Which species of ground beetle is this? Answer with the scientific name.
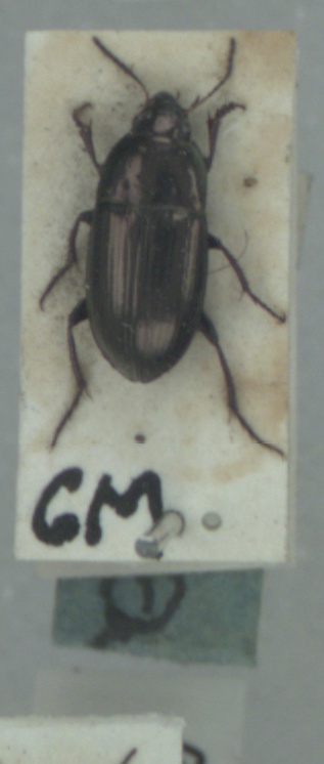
Amara aenea
